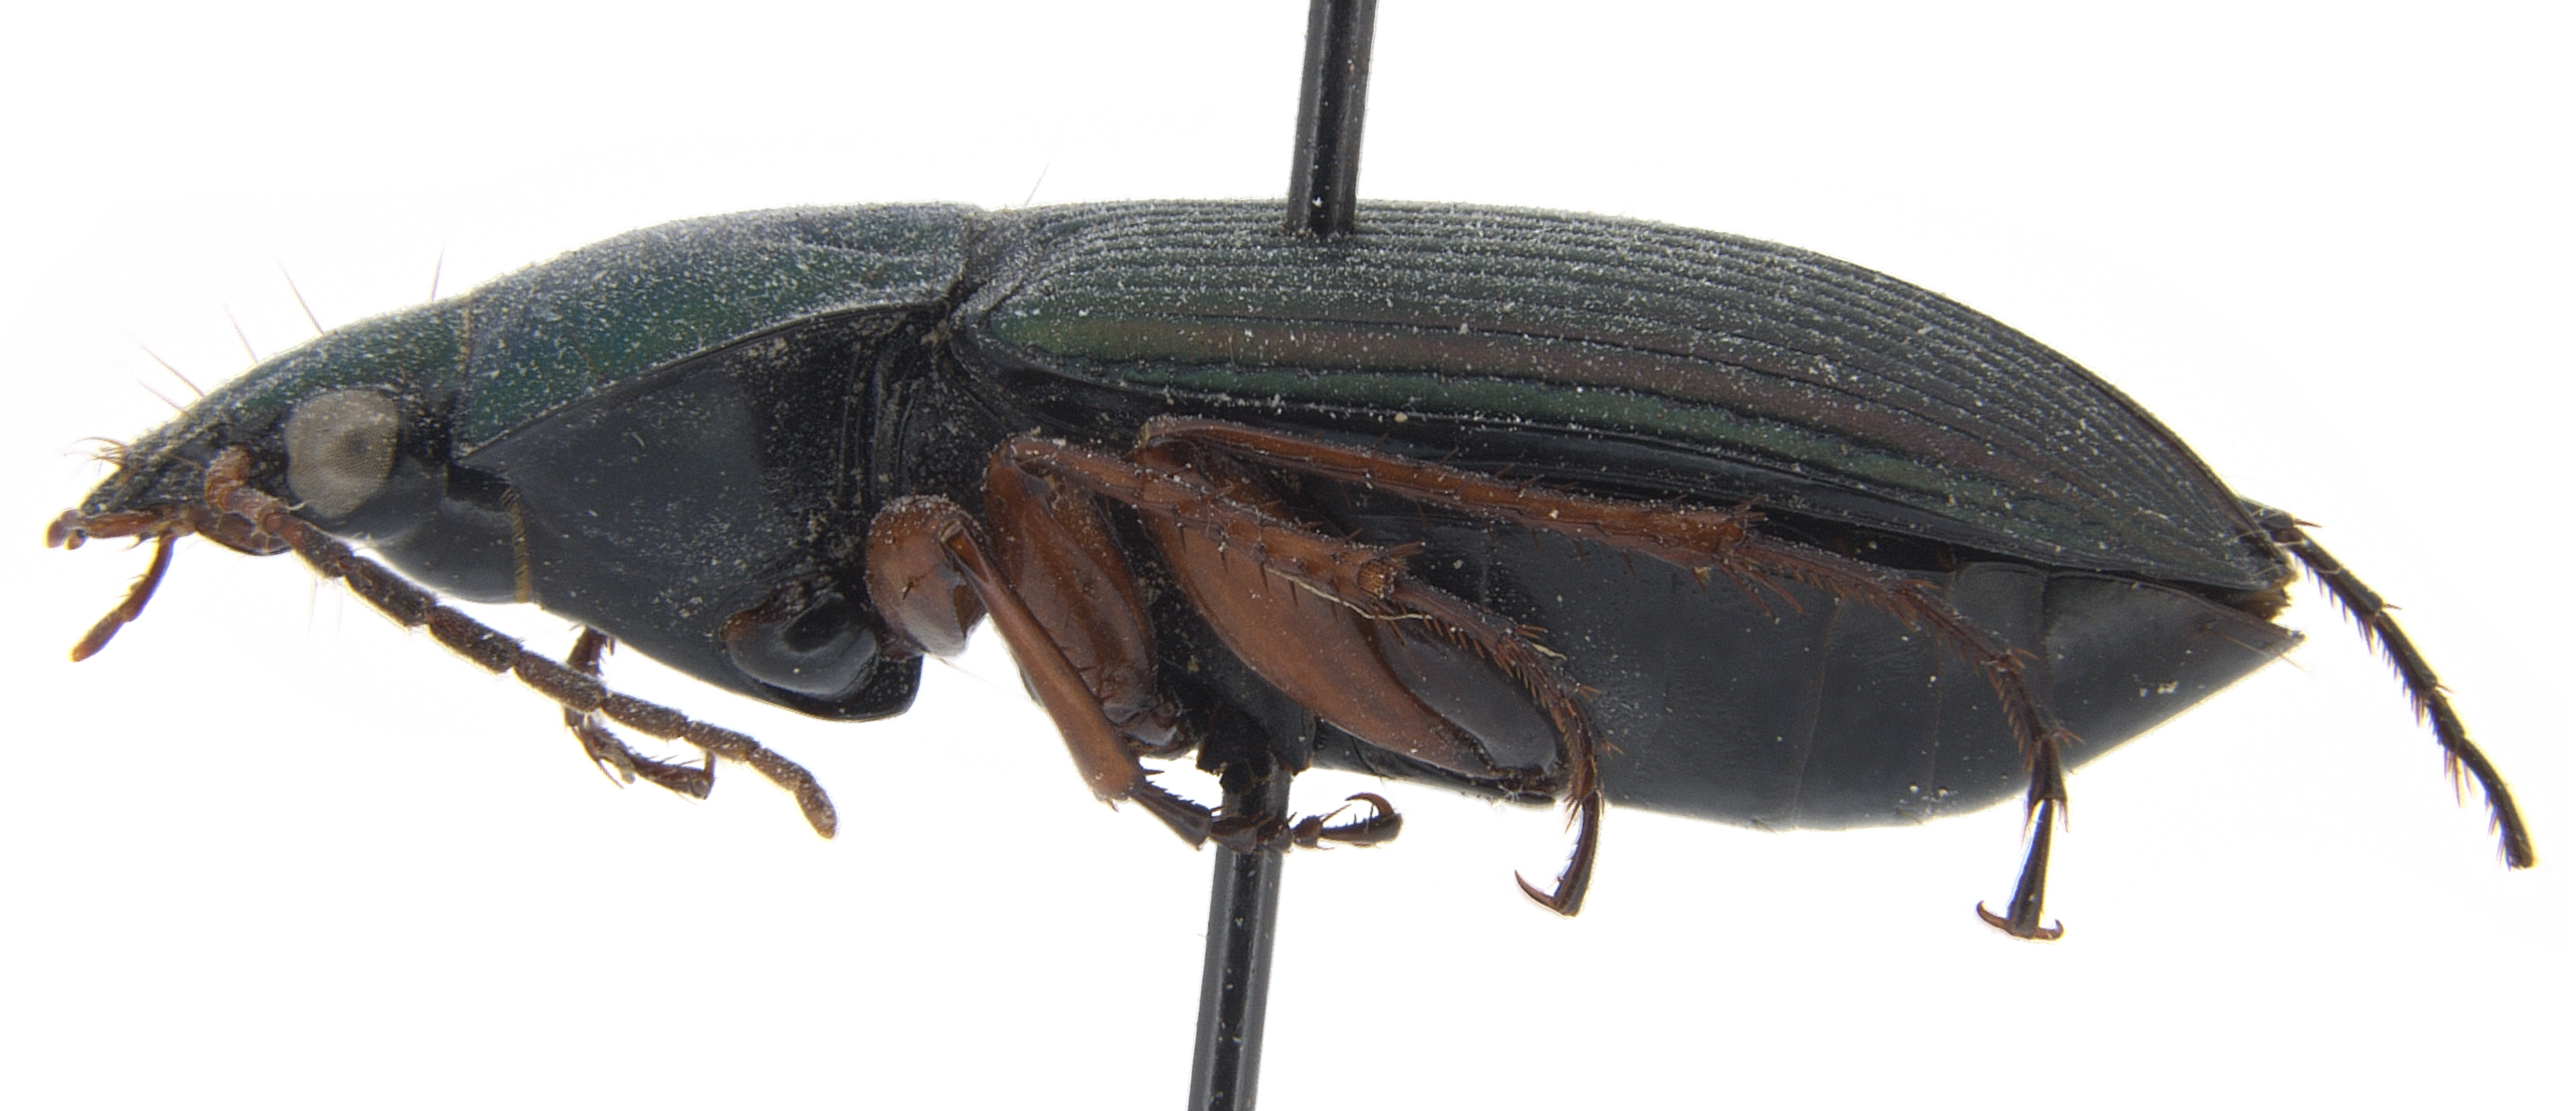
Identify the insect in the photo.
Pterostichus lucublandus (also Poecilus lucublandus)
